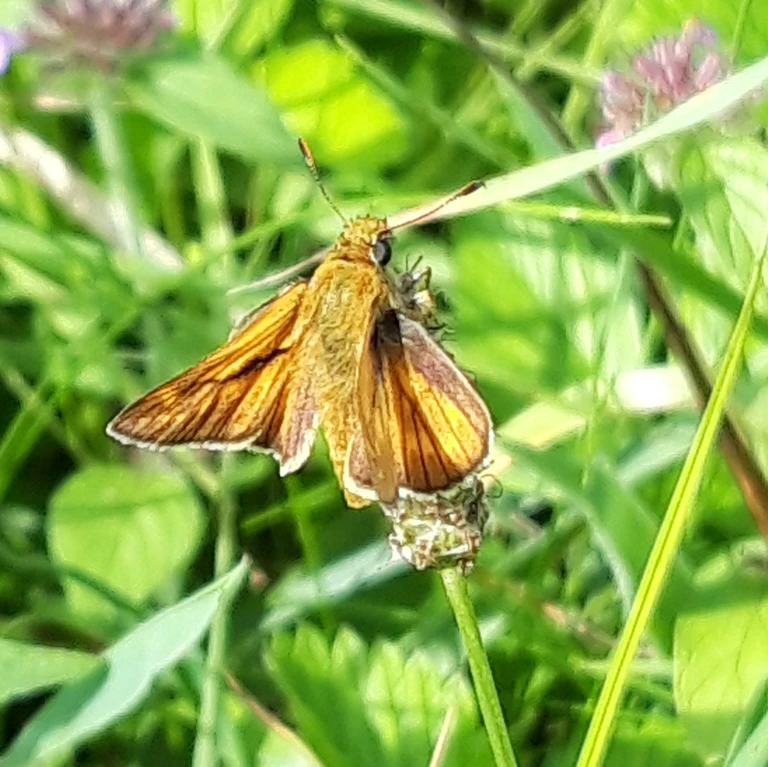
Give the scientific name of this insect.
Ochlodes sylvanus (also Ochlodes venata)
